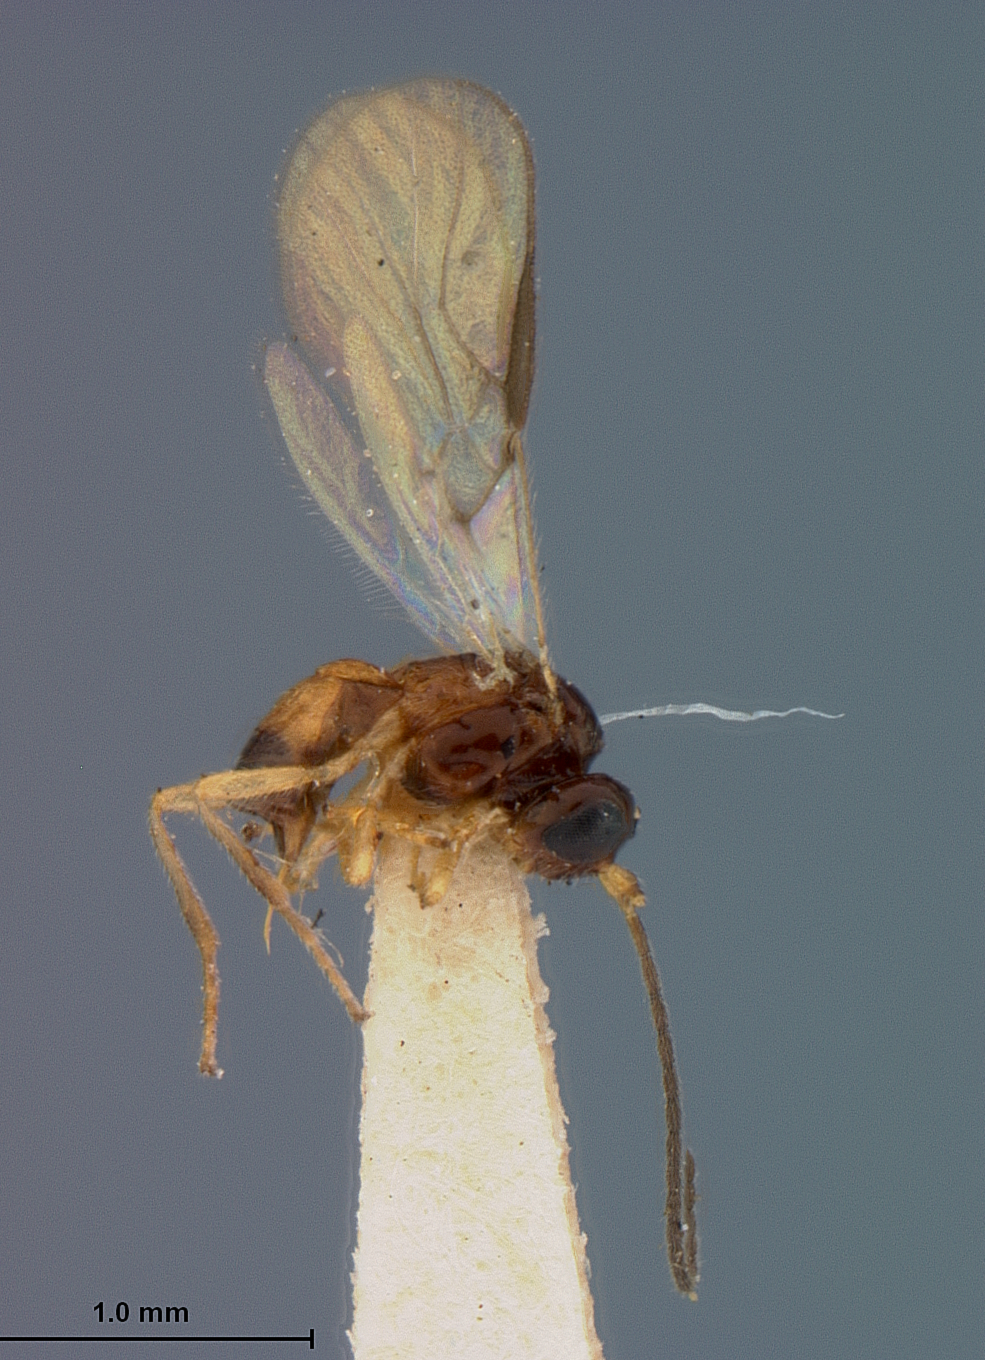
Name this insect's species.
Opius brownsvillensis
